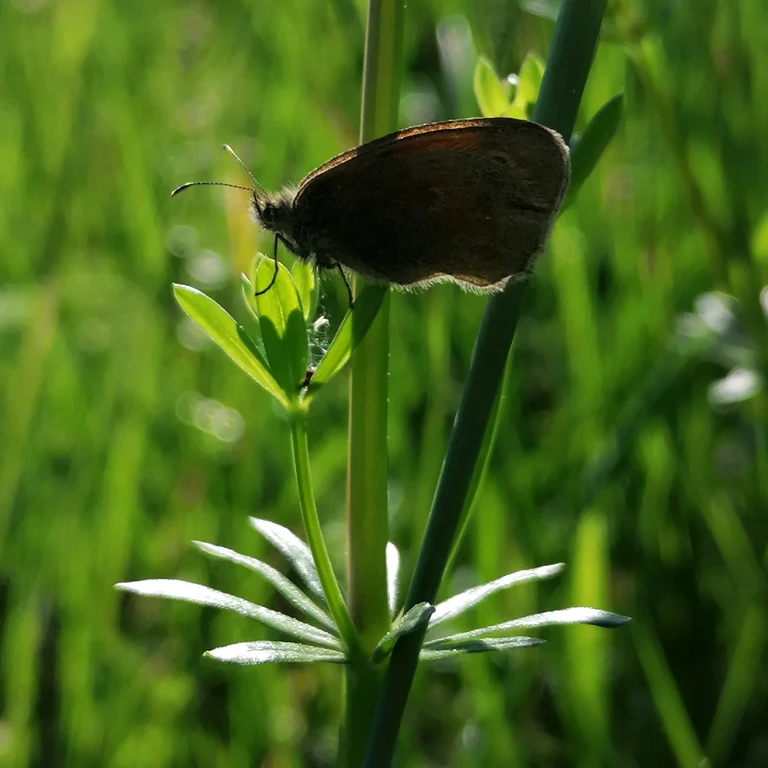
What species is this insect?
Coenonympha pamphilus
